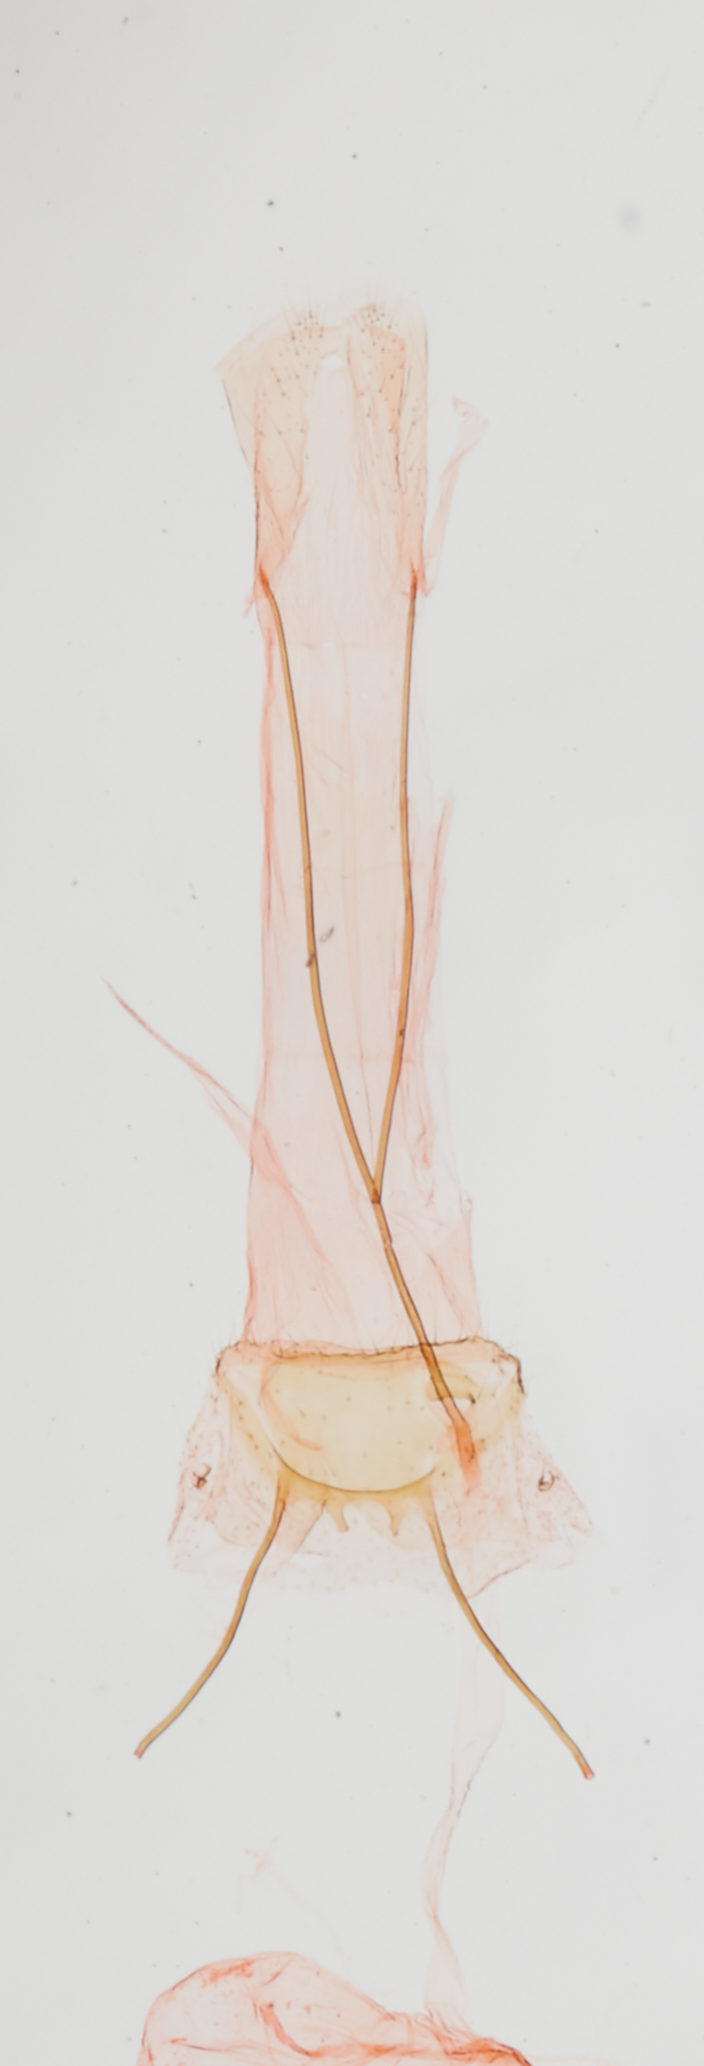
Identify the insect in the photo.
Anoncia venis
